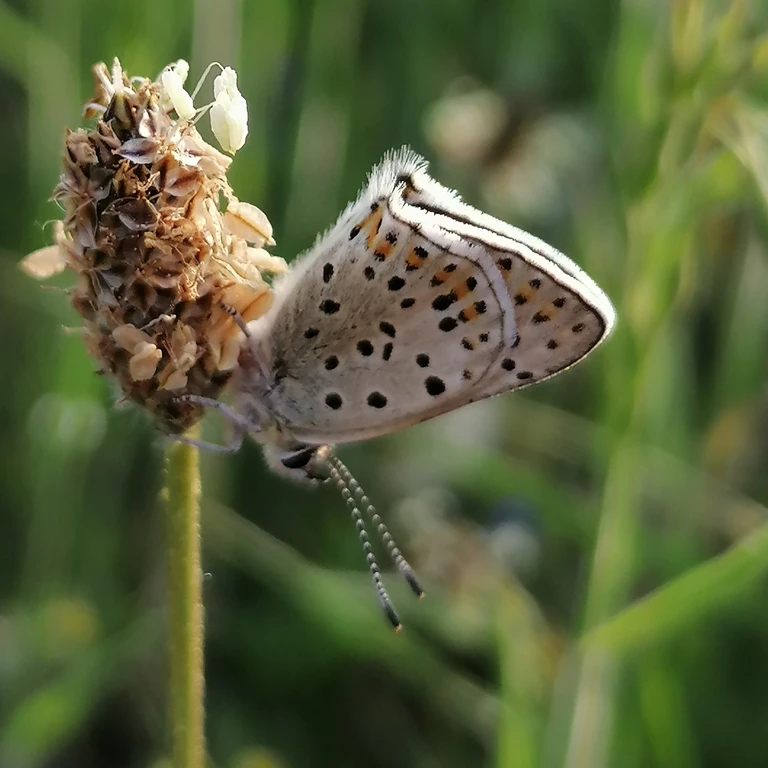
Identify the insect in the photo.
Lycaena tityrus (also Loweia tityrus)
